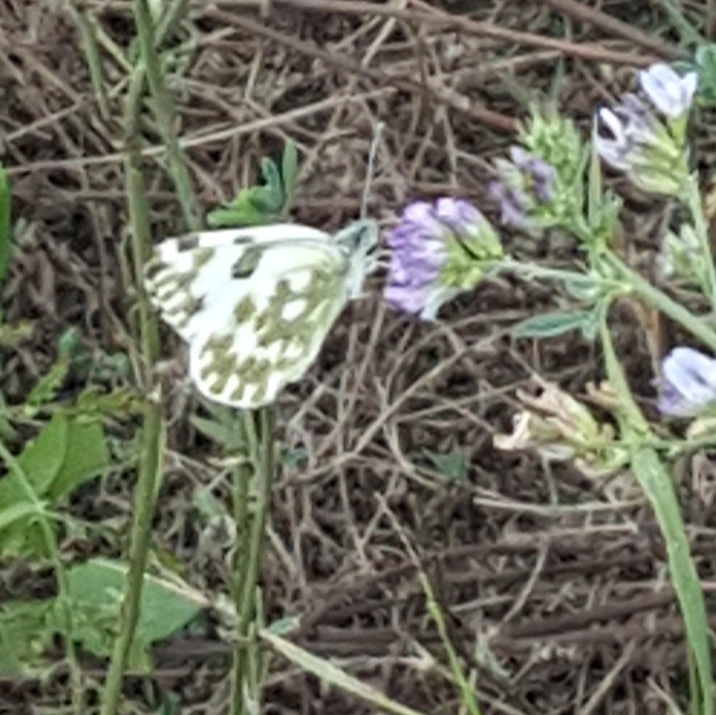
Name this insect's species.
Pontia edusa
